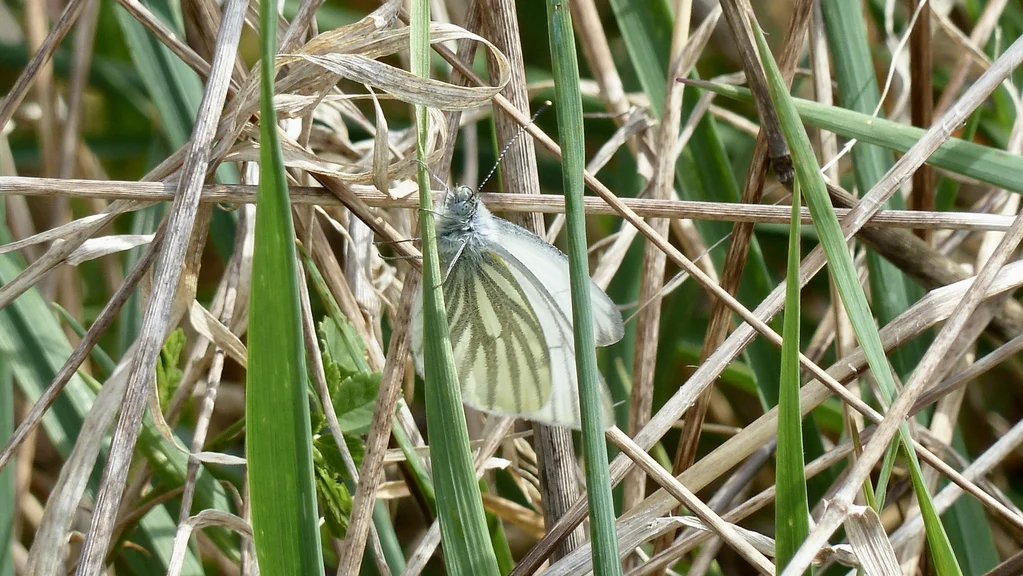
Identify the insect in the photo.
Pieris napi
